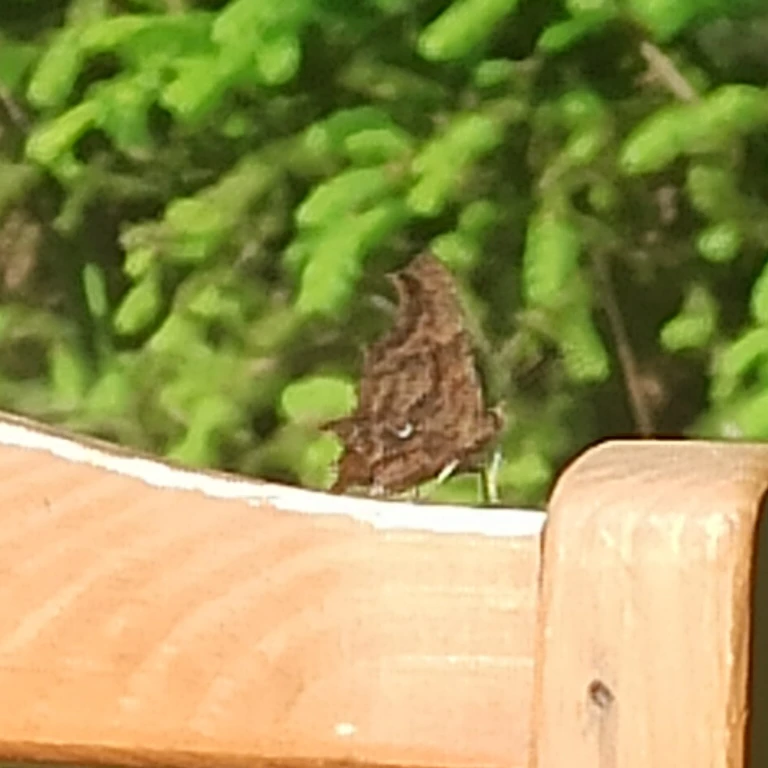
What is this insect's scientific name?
Polygonia c-album
